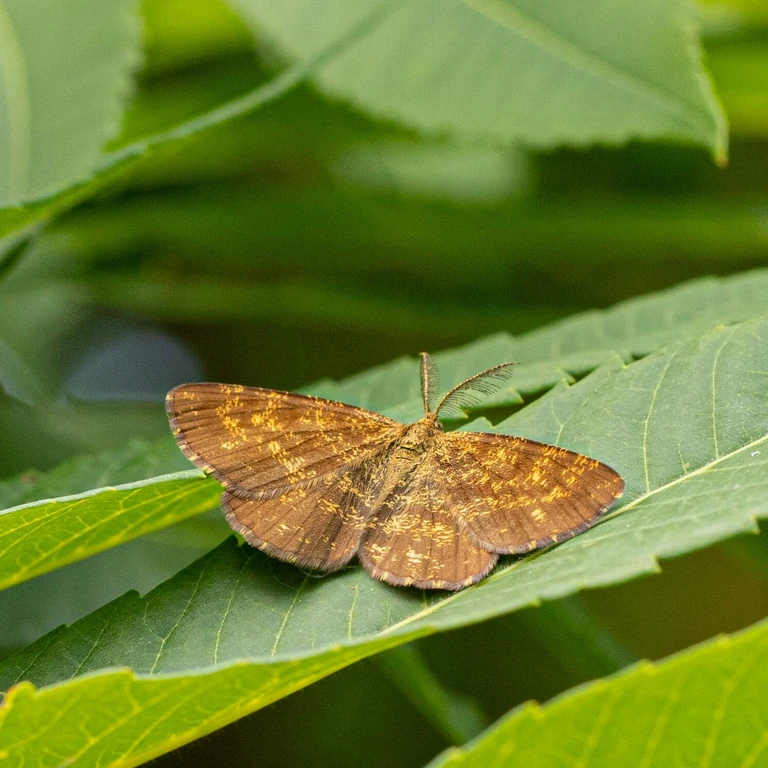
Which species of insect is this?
Ematurga atomaria
